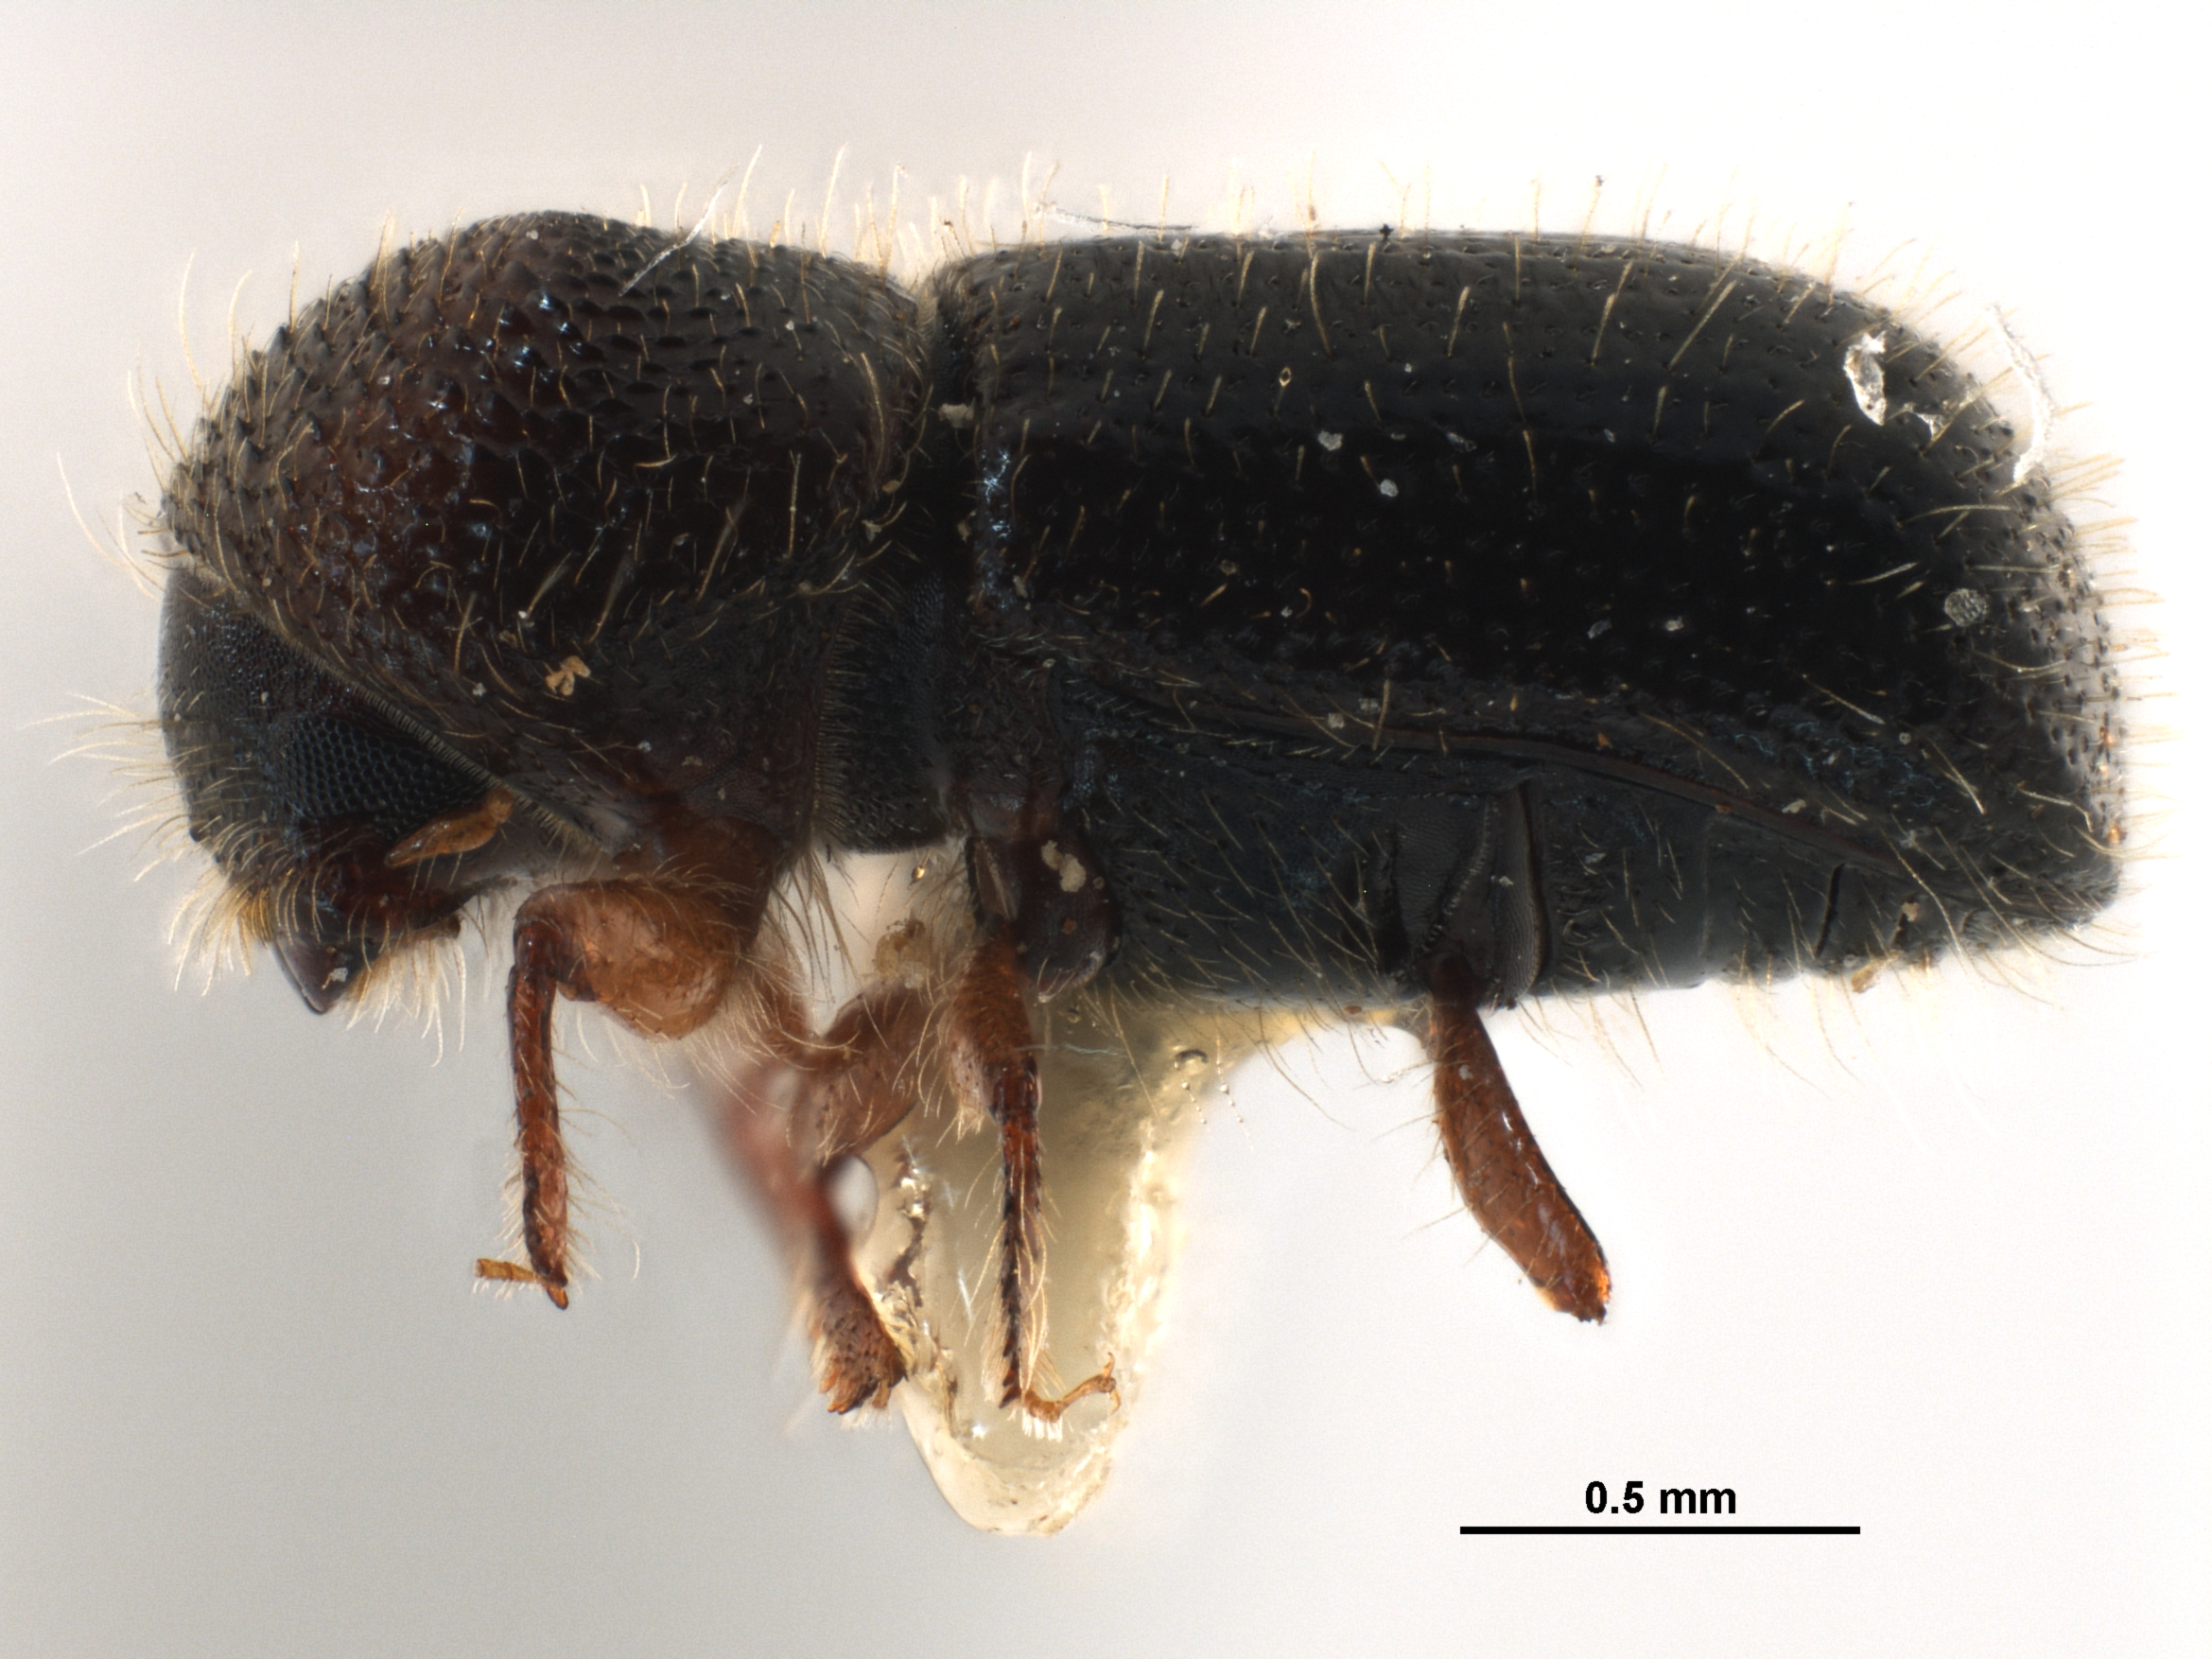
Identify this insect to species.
Dryocoetiops coffeae
